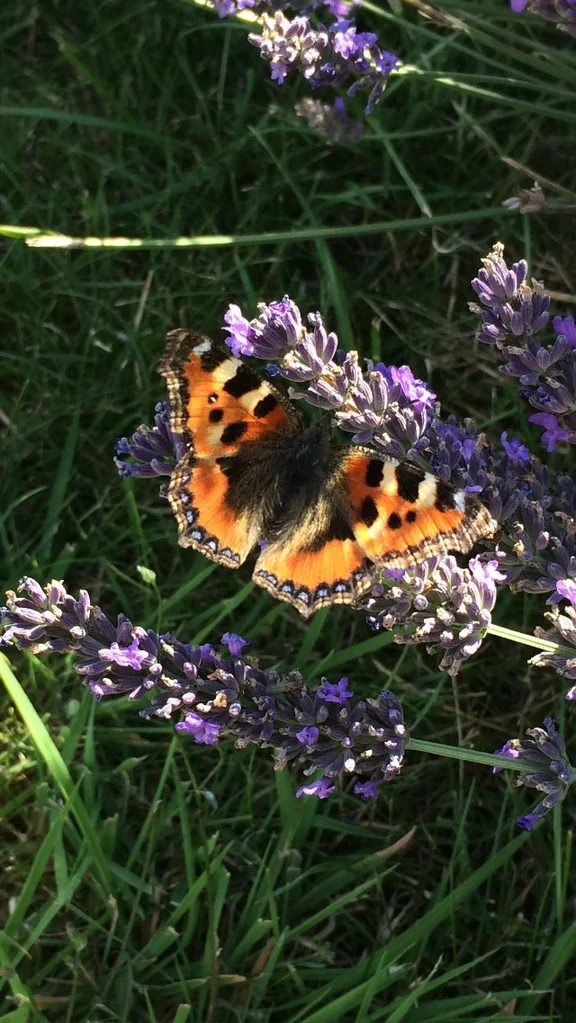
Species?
Aglais urticae
